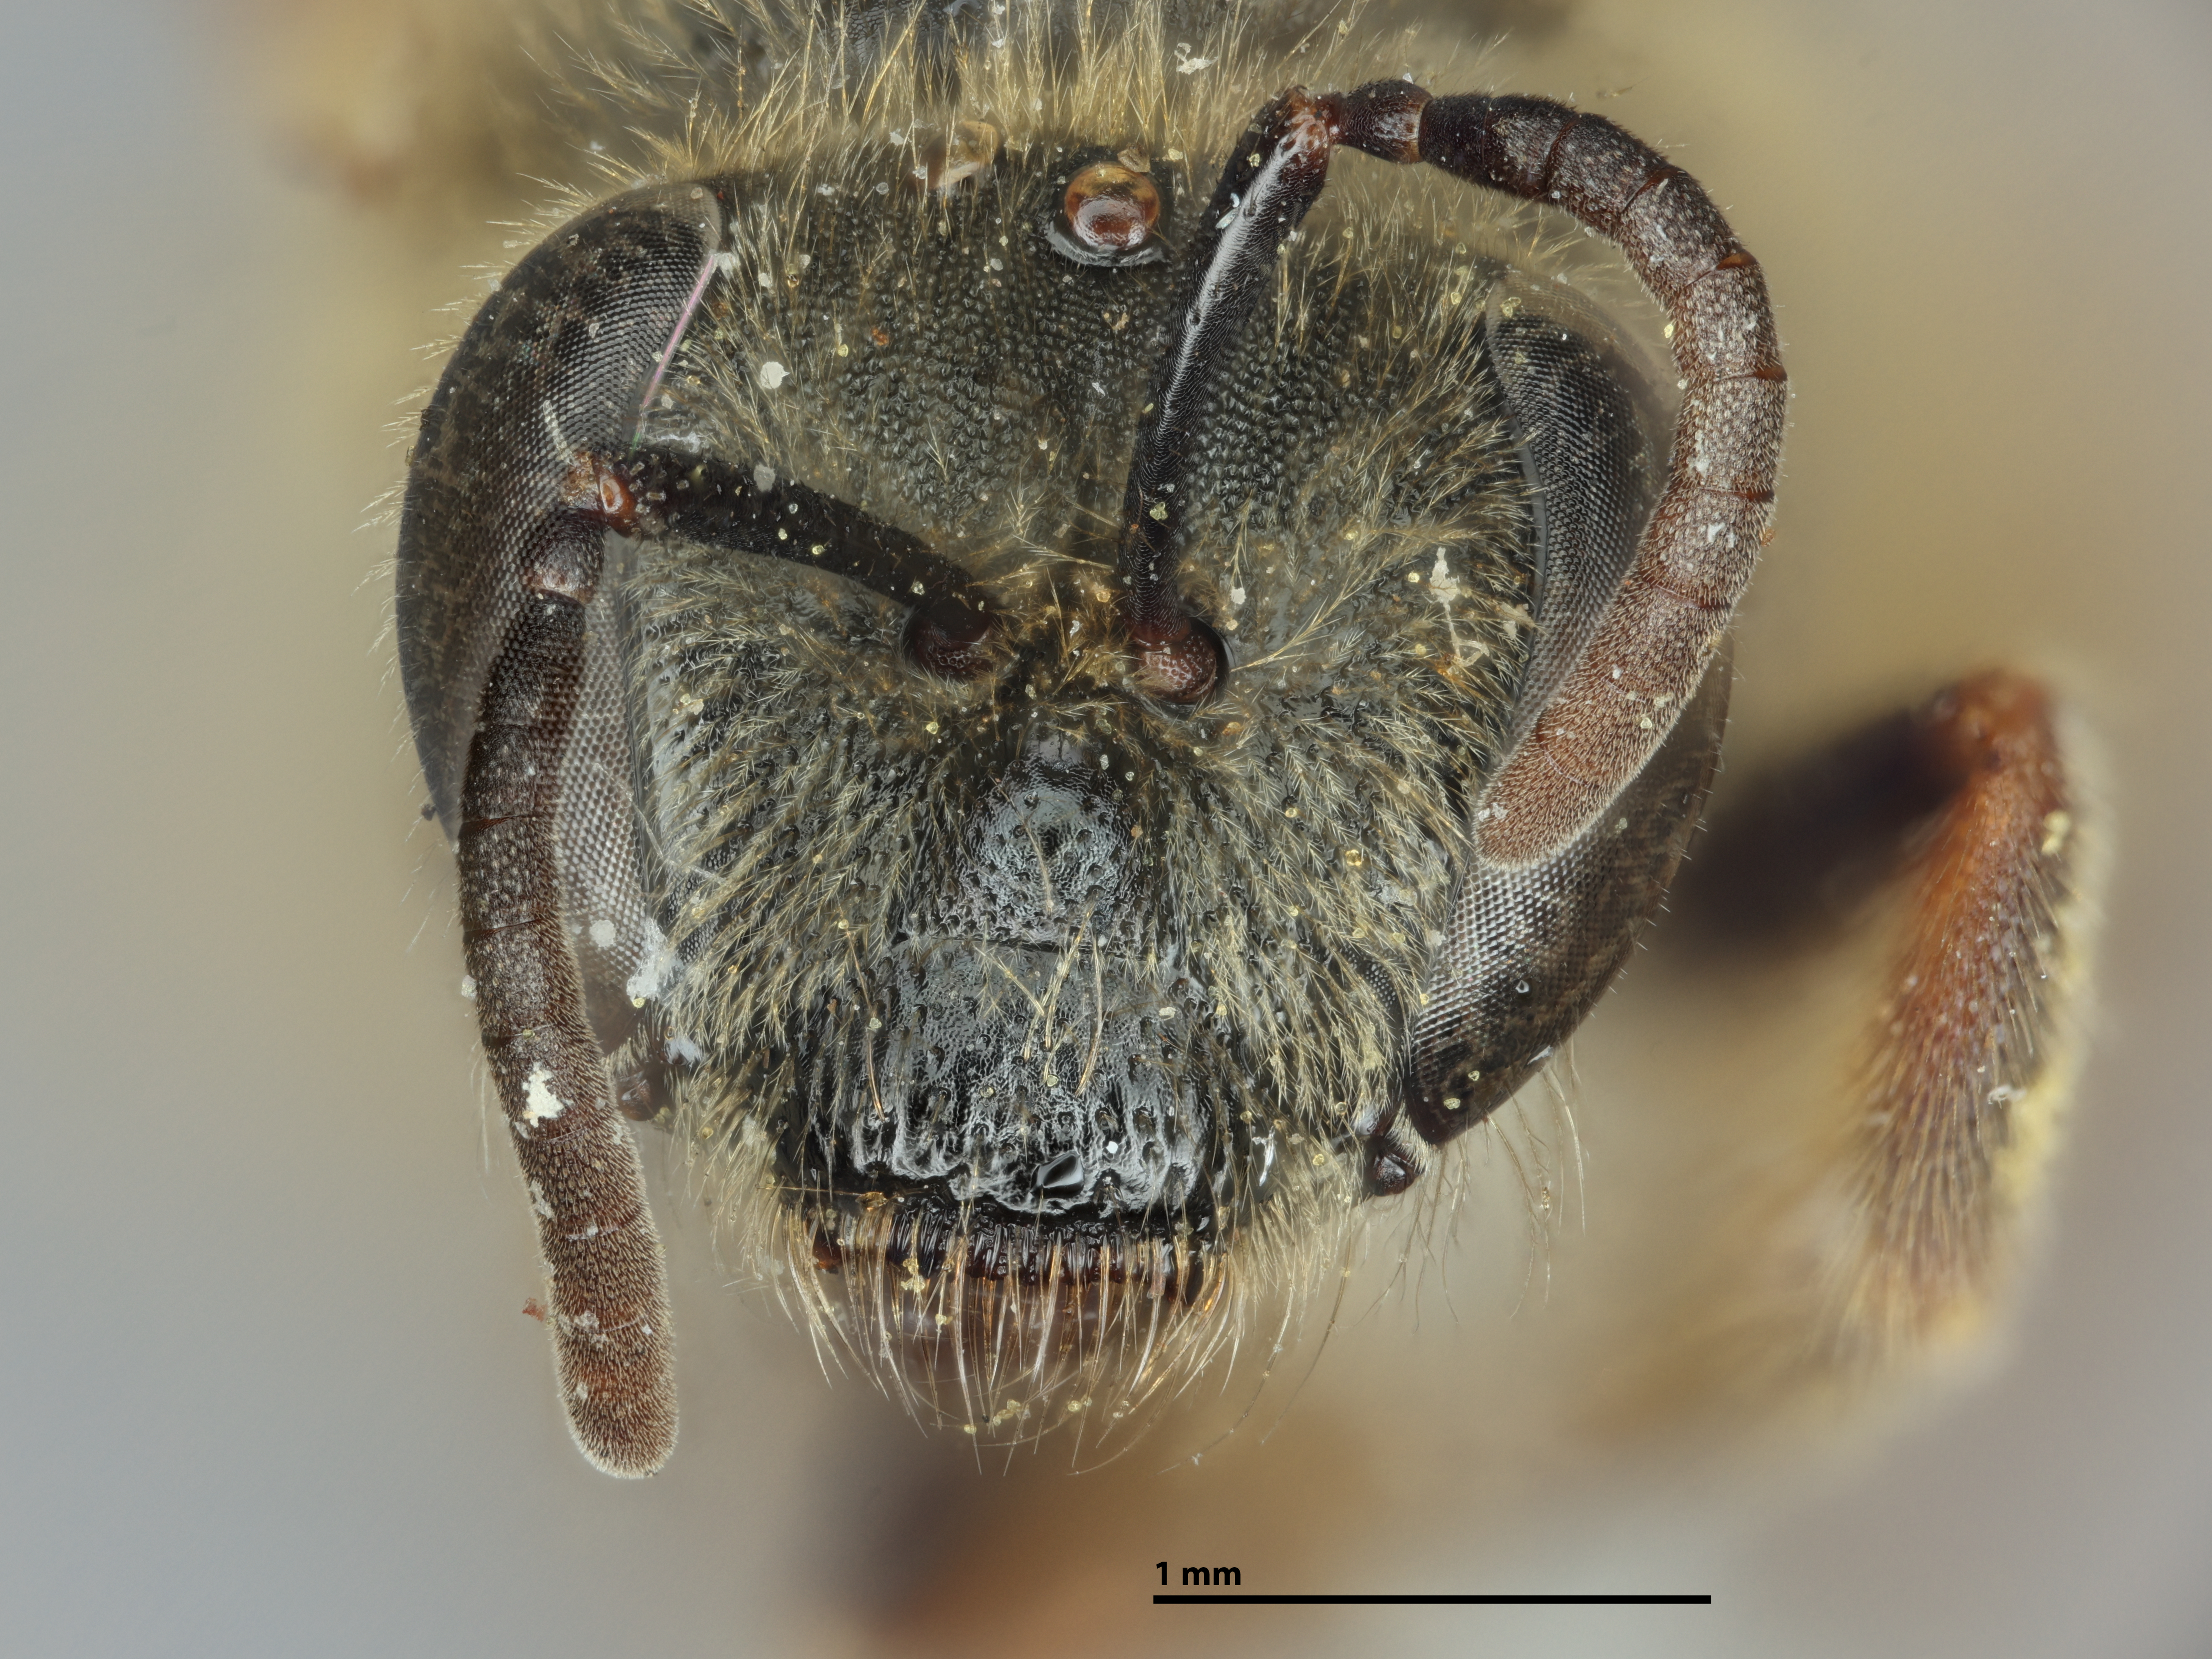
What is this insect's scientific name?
Parasphecodes fultoni
